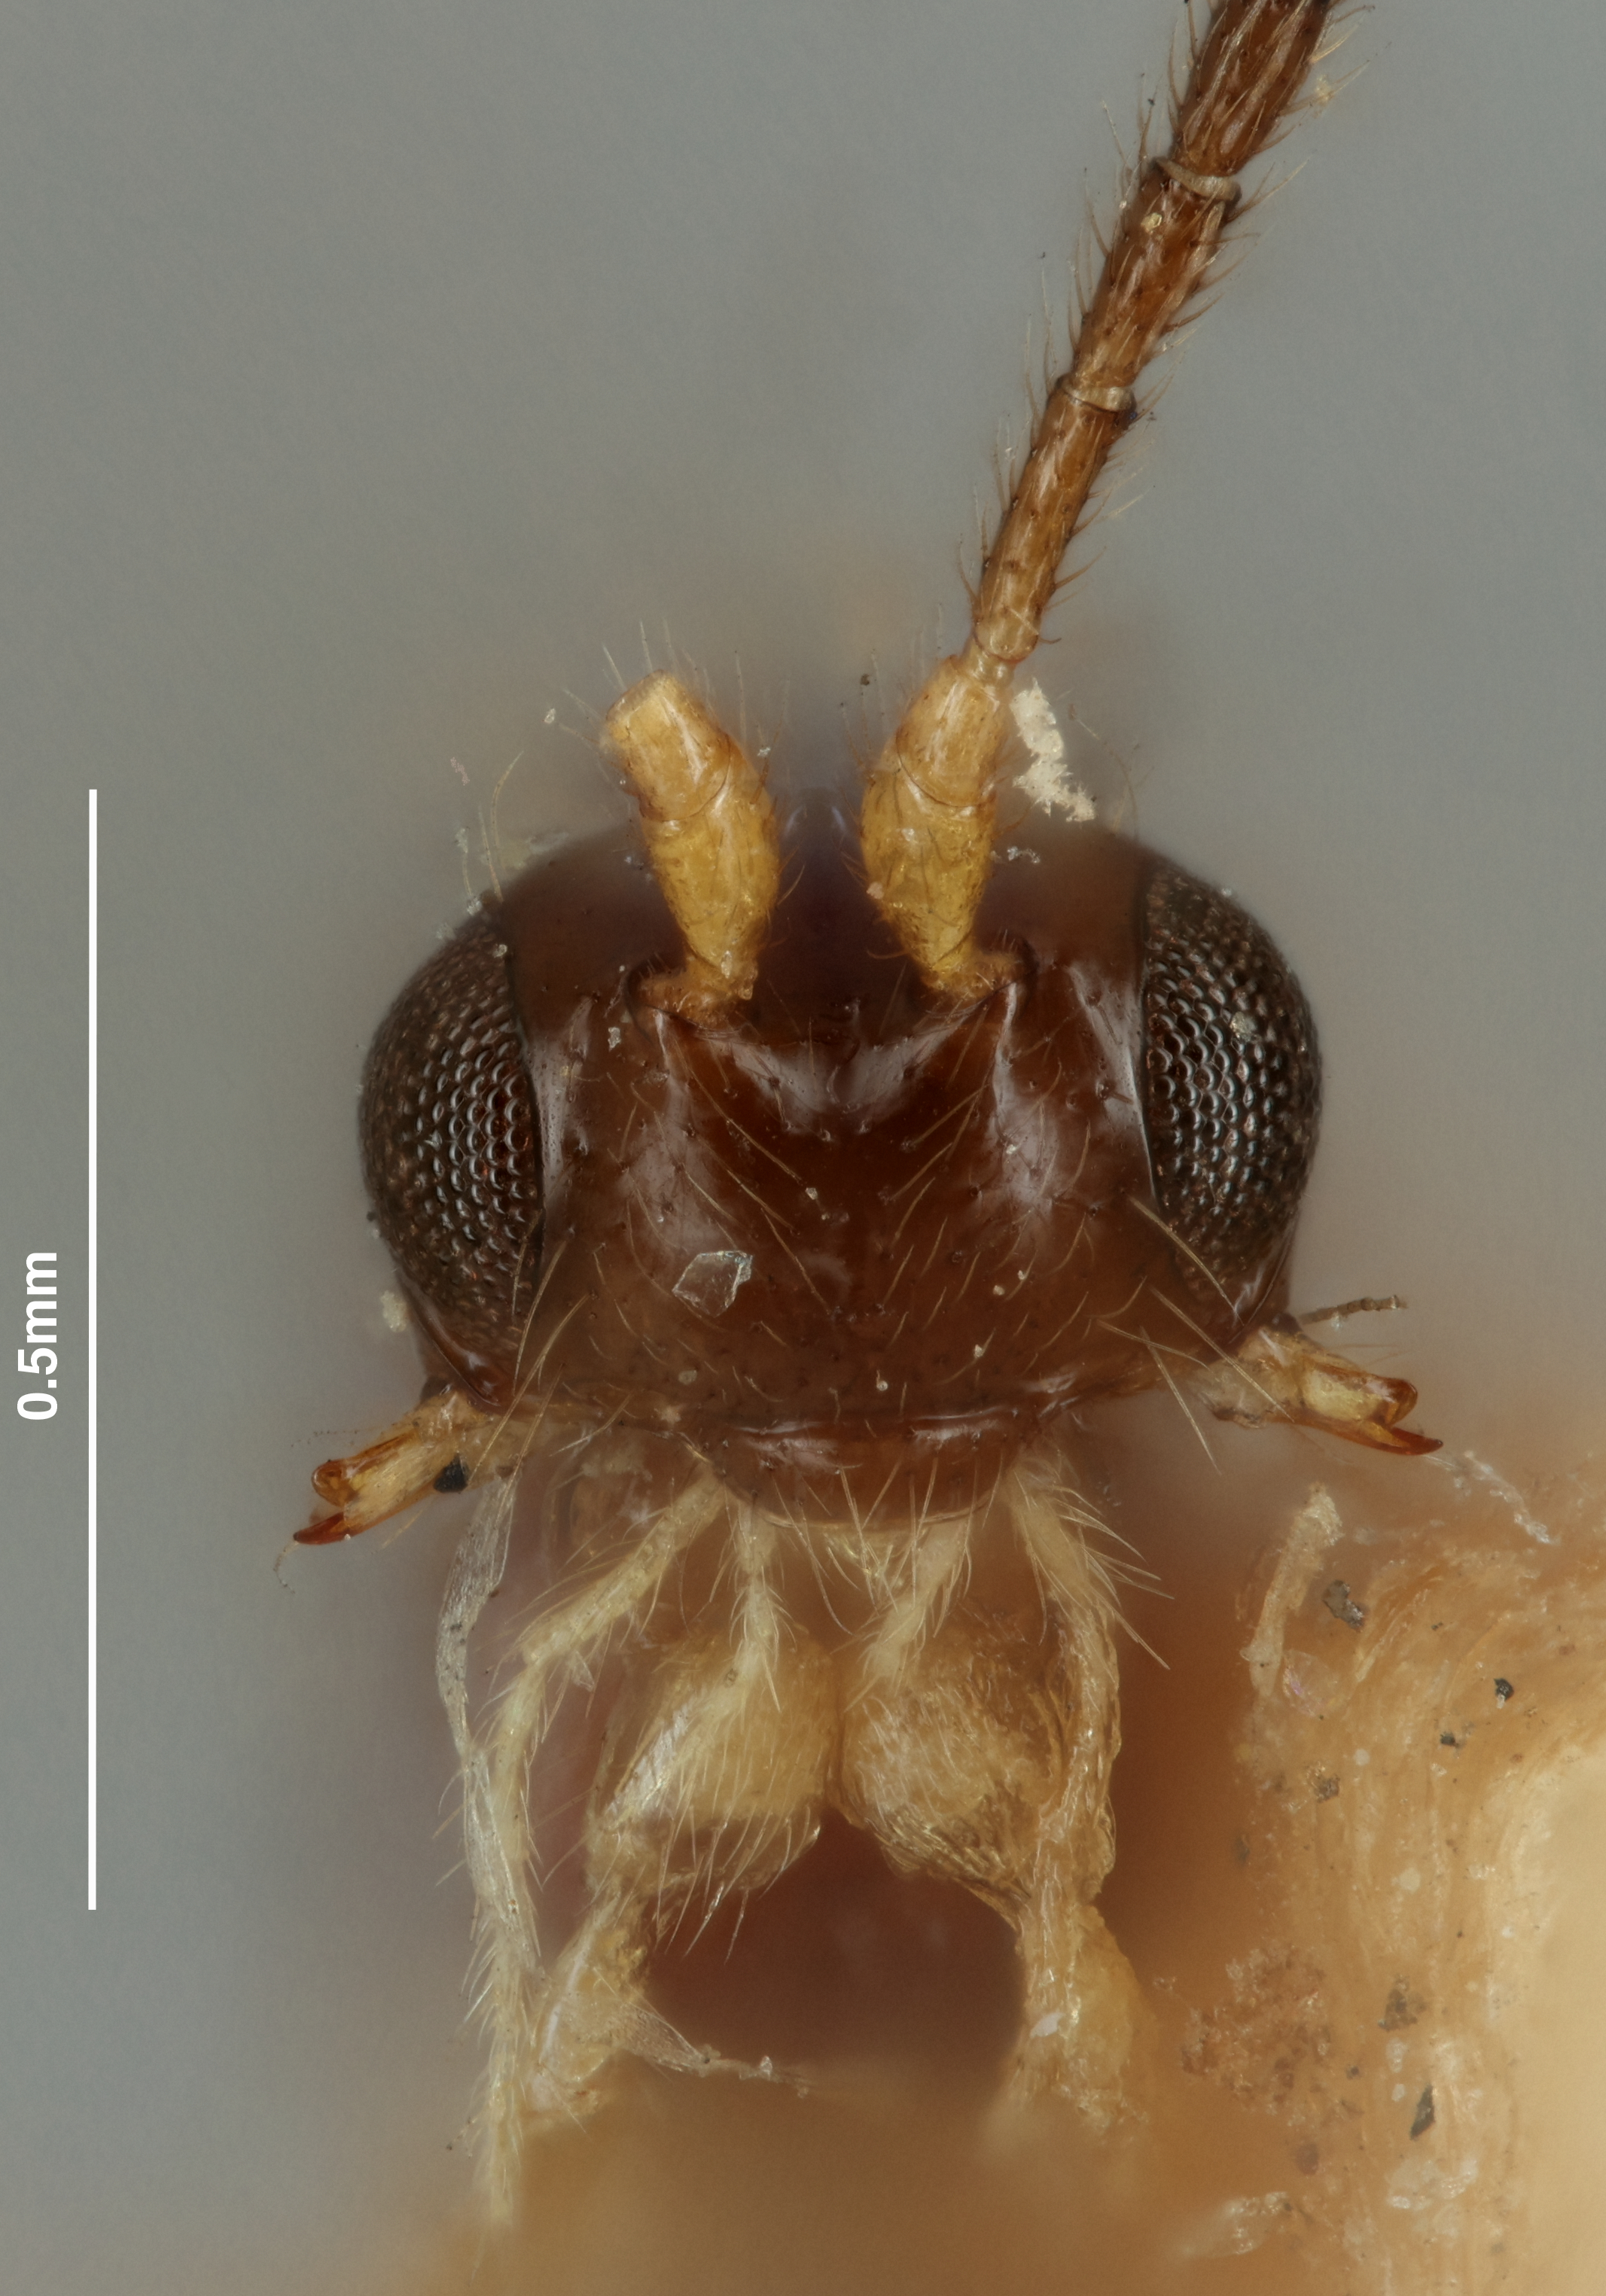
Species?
Aspilota angusticornis
